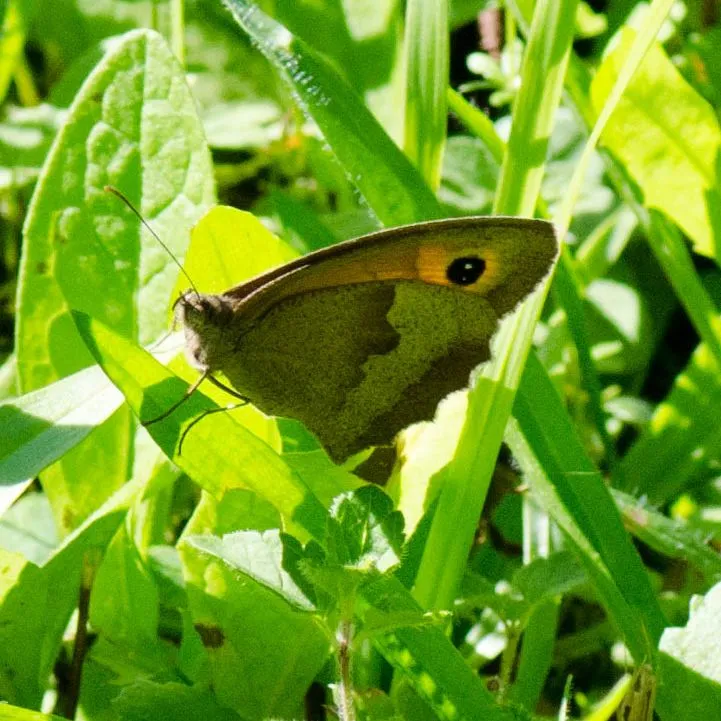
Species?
Maniola jurtina
